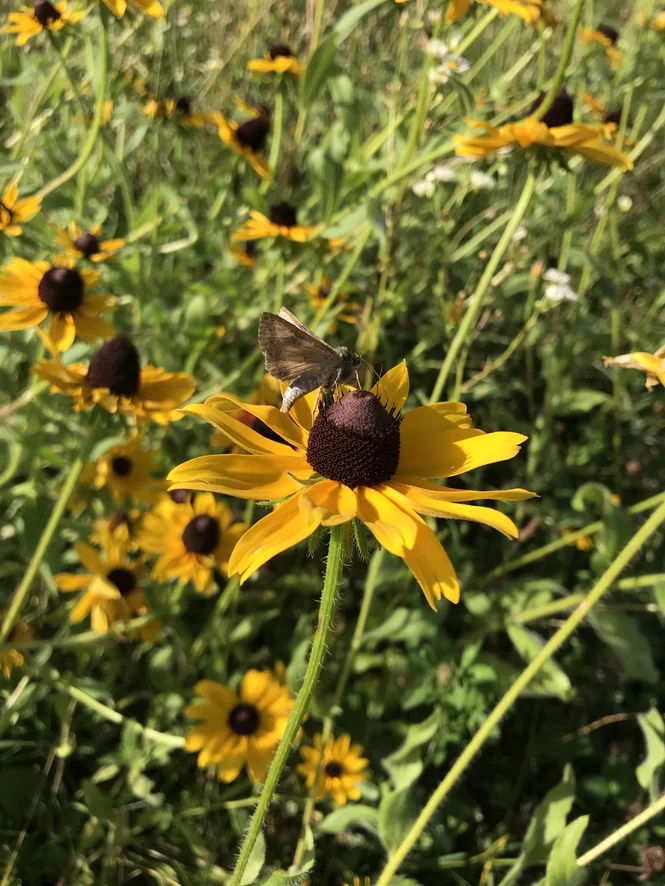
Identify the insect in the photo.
Autographa gamma
